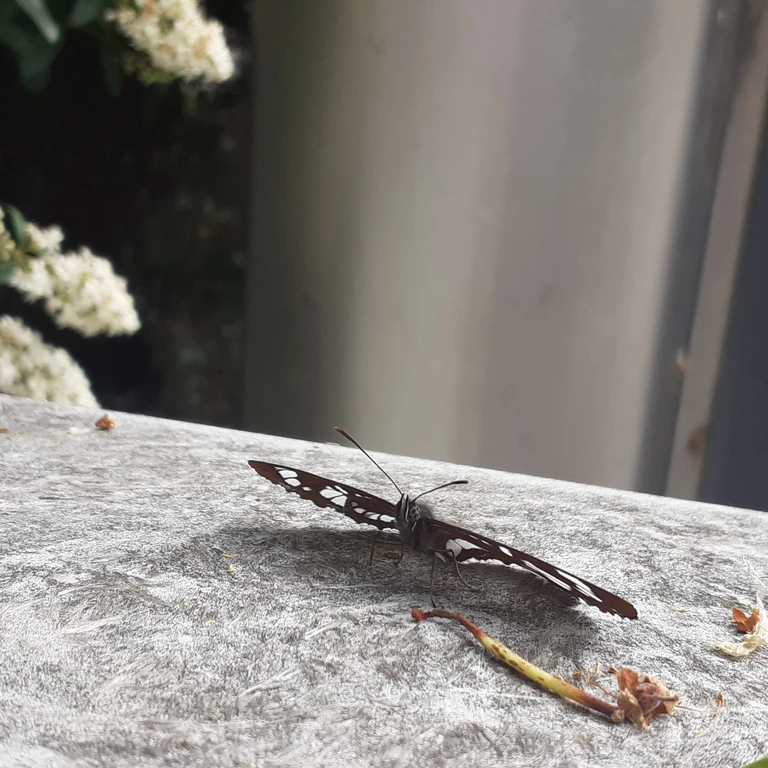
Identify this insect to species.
Neptis rivularis
